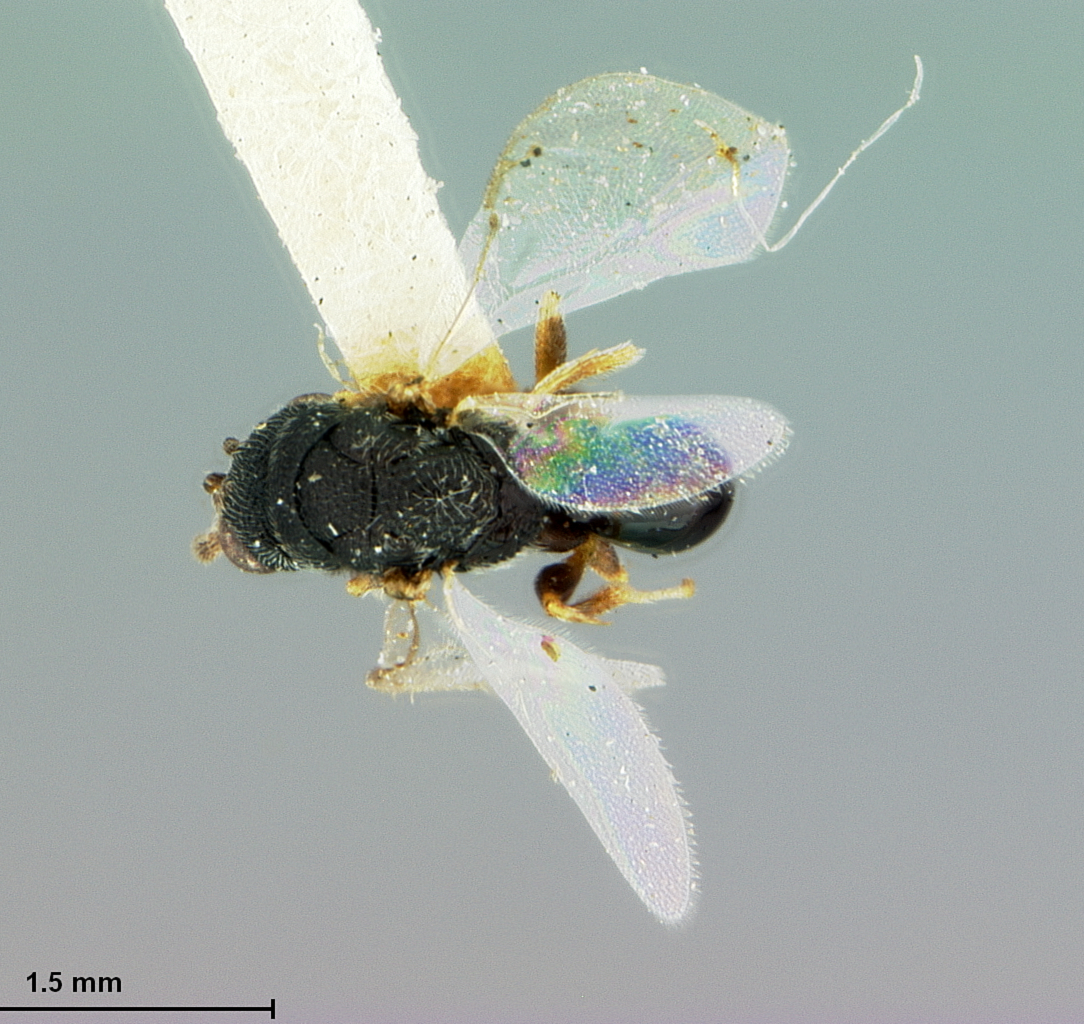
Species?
Eurytoma atamiensis
